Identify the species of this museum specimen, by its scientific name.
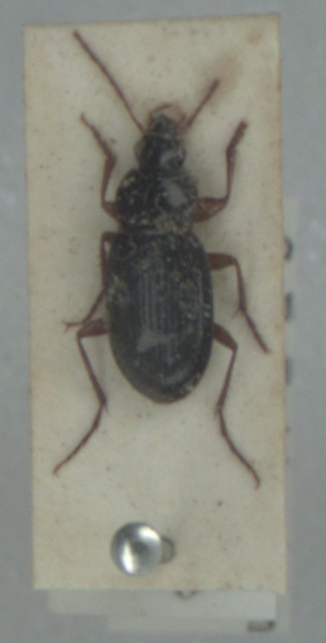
Calathus micropterus
